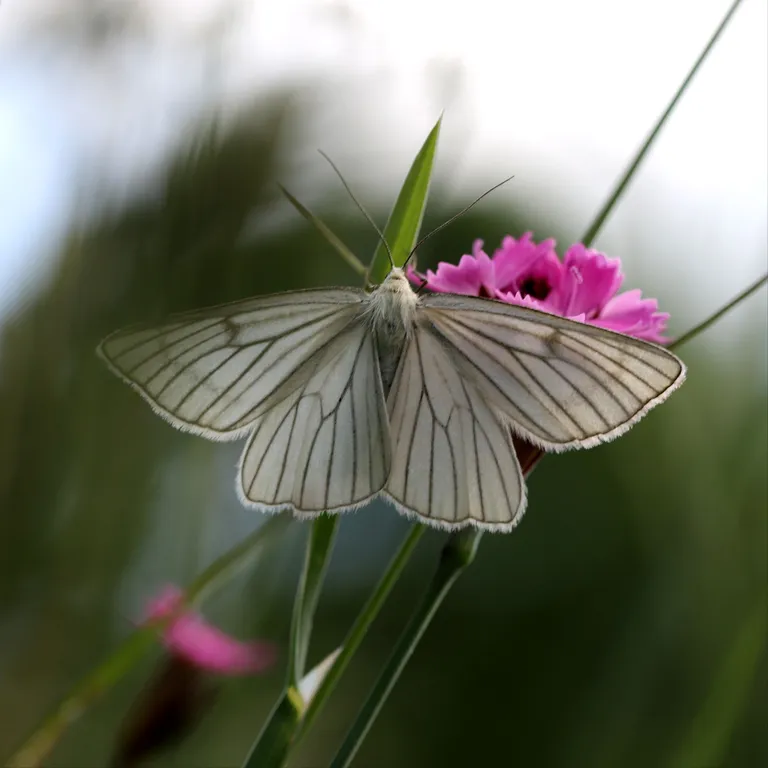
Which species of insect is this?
Siona lineata
